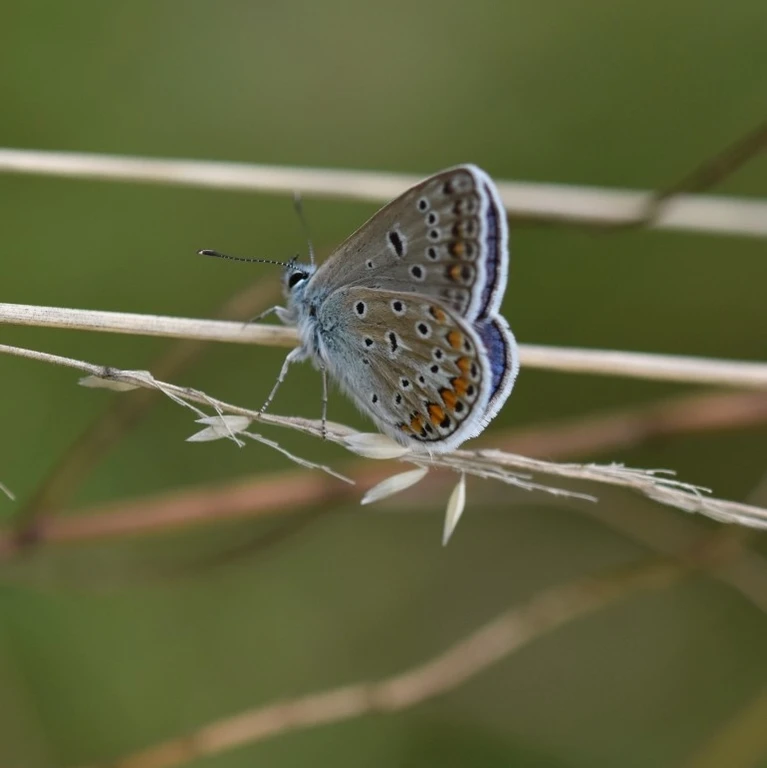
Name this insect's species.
Polyommatus icarus
